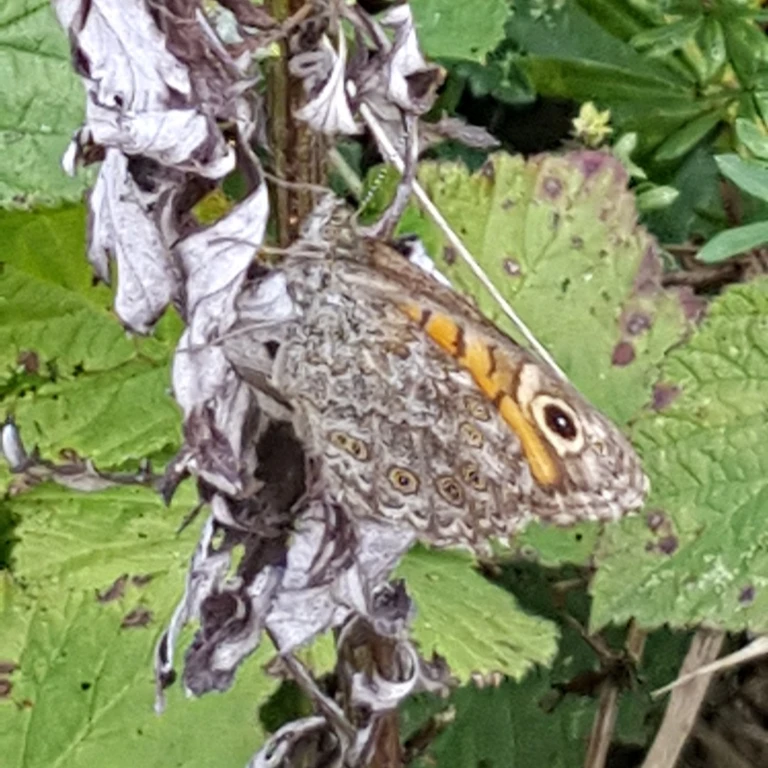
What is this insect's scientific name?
Lasiommata megera (also Pararge megera)
